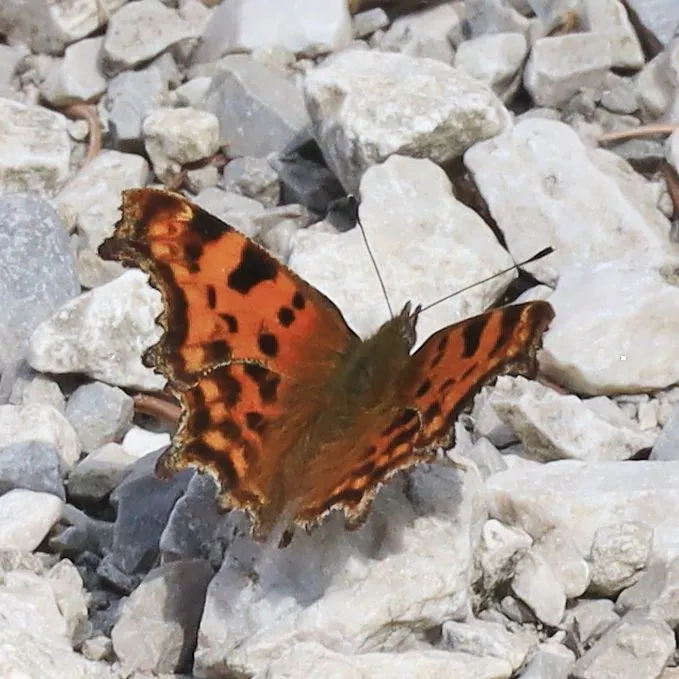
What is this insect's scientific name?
Polygonia c-album
